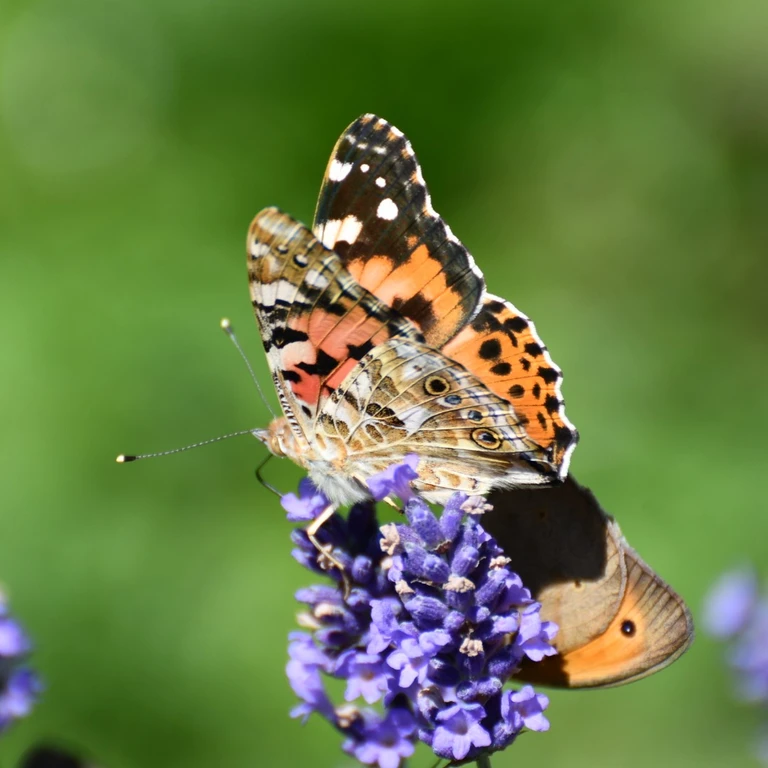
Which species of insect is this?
Vanessa cardui
